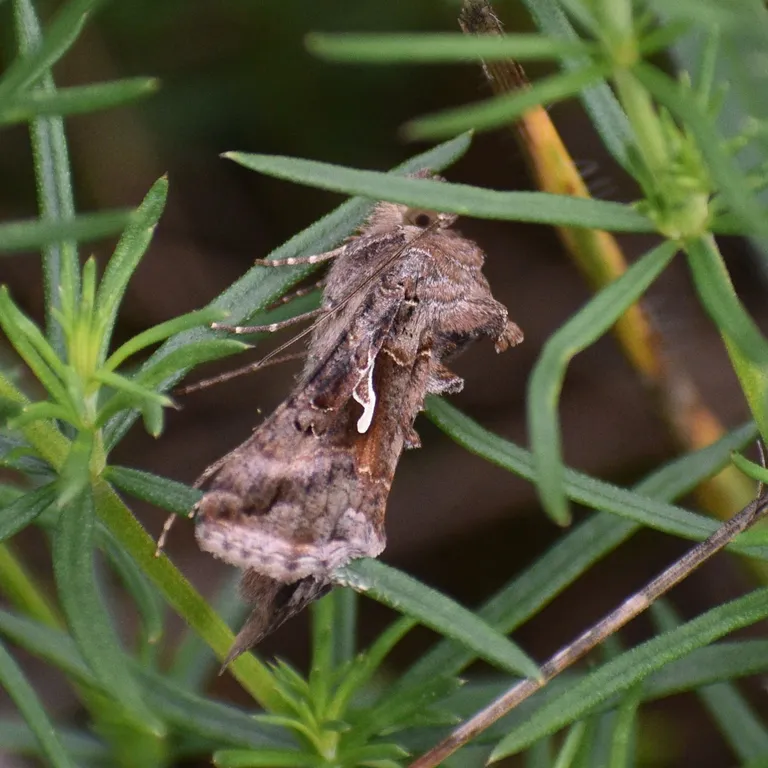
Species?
Autographa gamma
